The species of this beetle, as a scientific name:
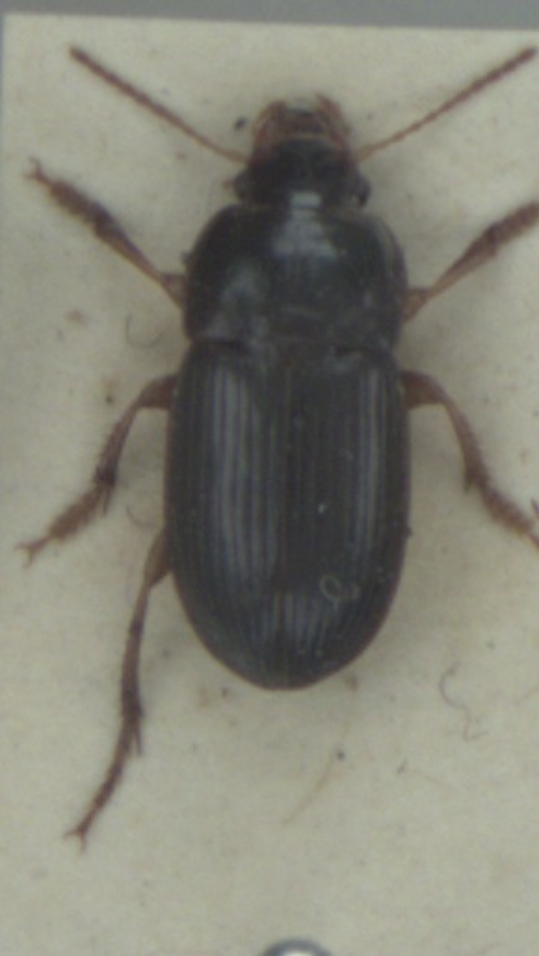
Harpalus tardus
